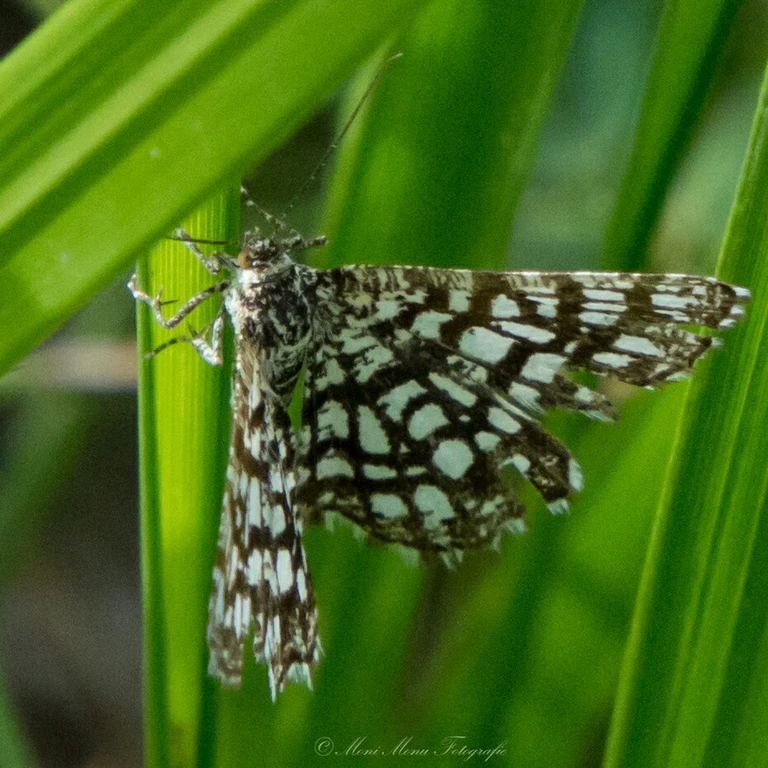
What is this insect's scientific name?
Chiasmia clathrata
